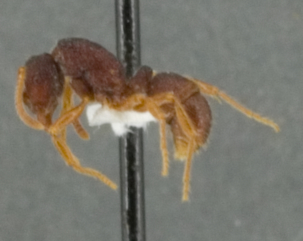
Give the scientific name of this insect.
Gnamptogenys sichuanensis
